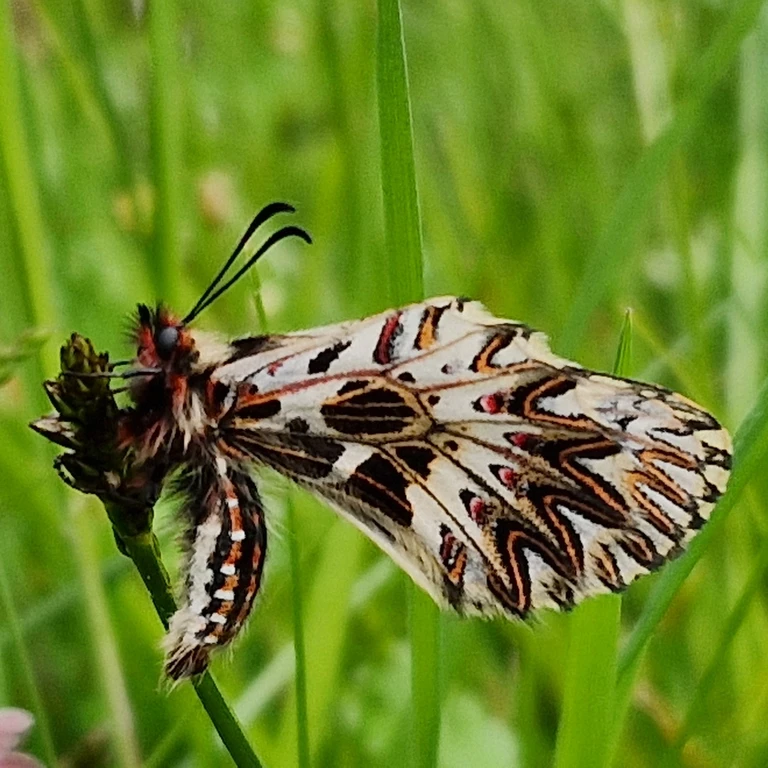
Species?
Zerynthia polyxena
